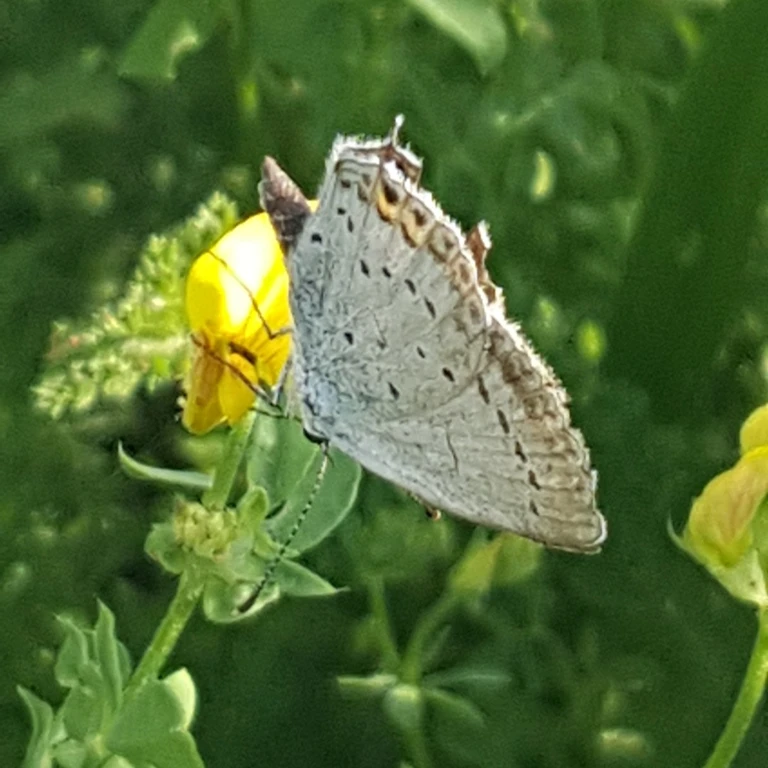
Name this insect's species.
Cupido argiades (also Elkalyce argiades)
